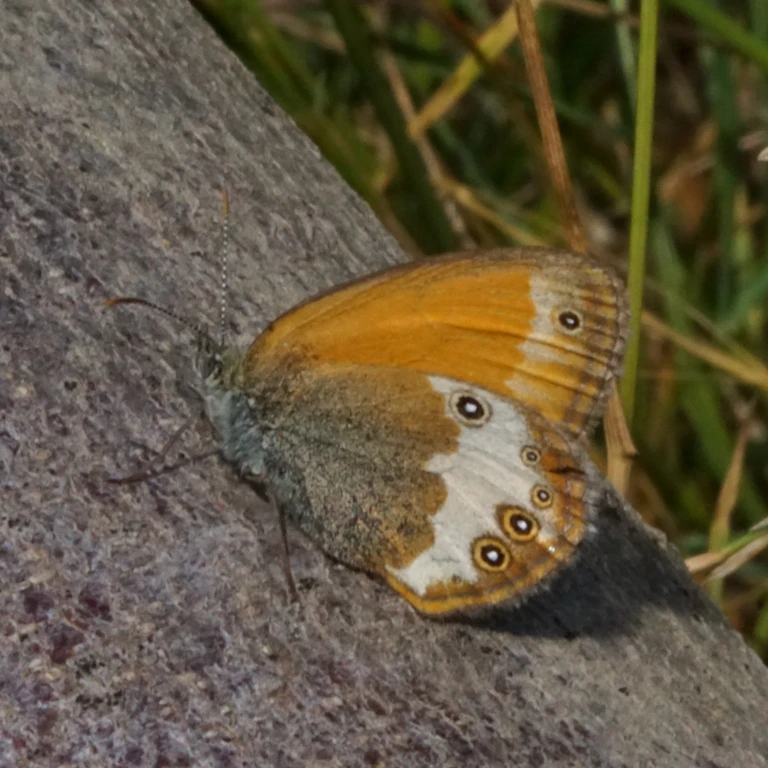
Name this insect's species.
Coenonympha arcania
